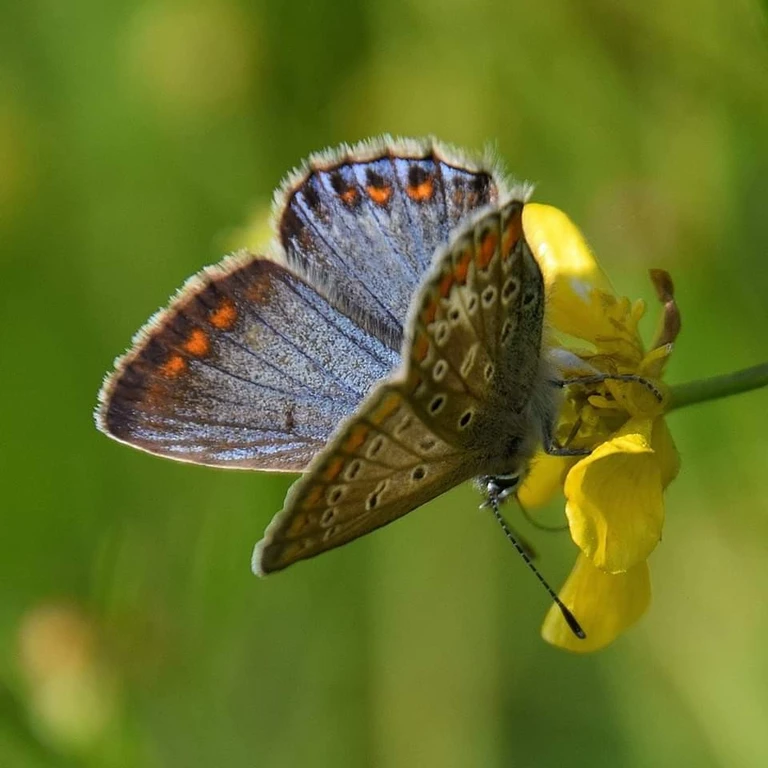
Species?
Polyommatus icarus
